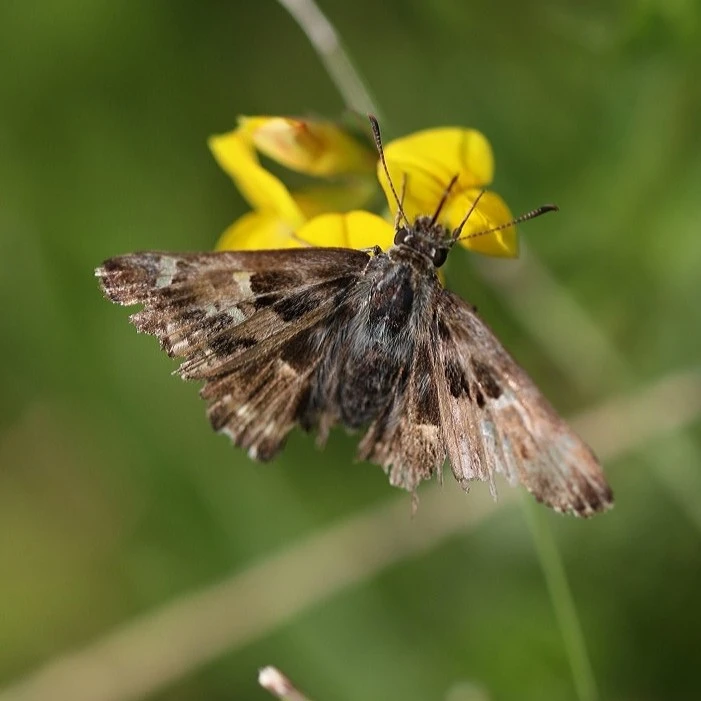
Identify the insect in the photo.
Carcharodus alceae
